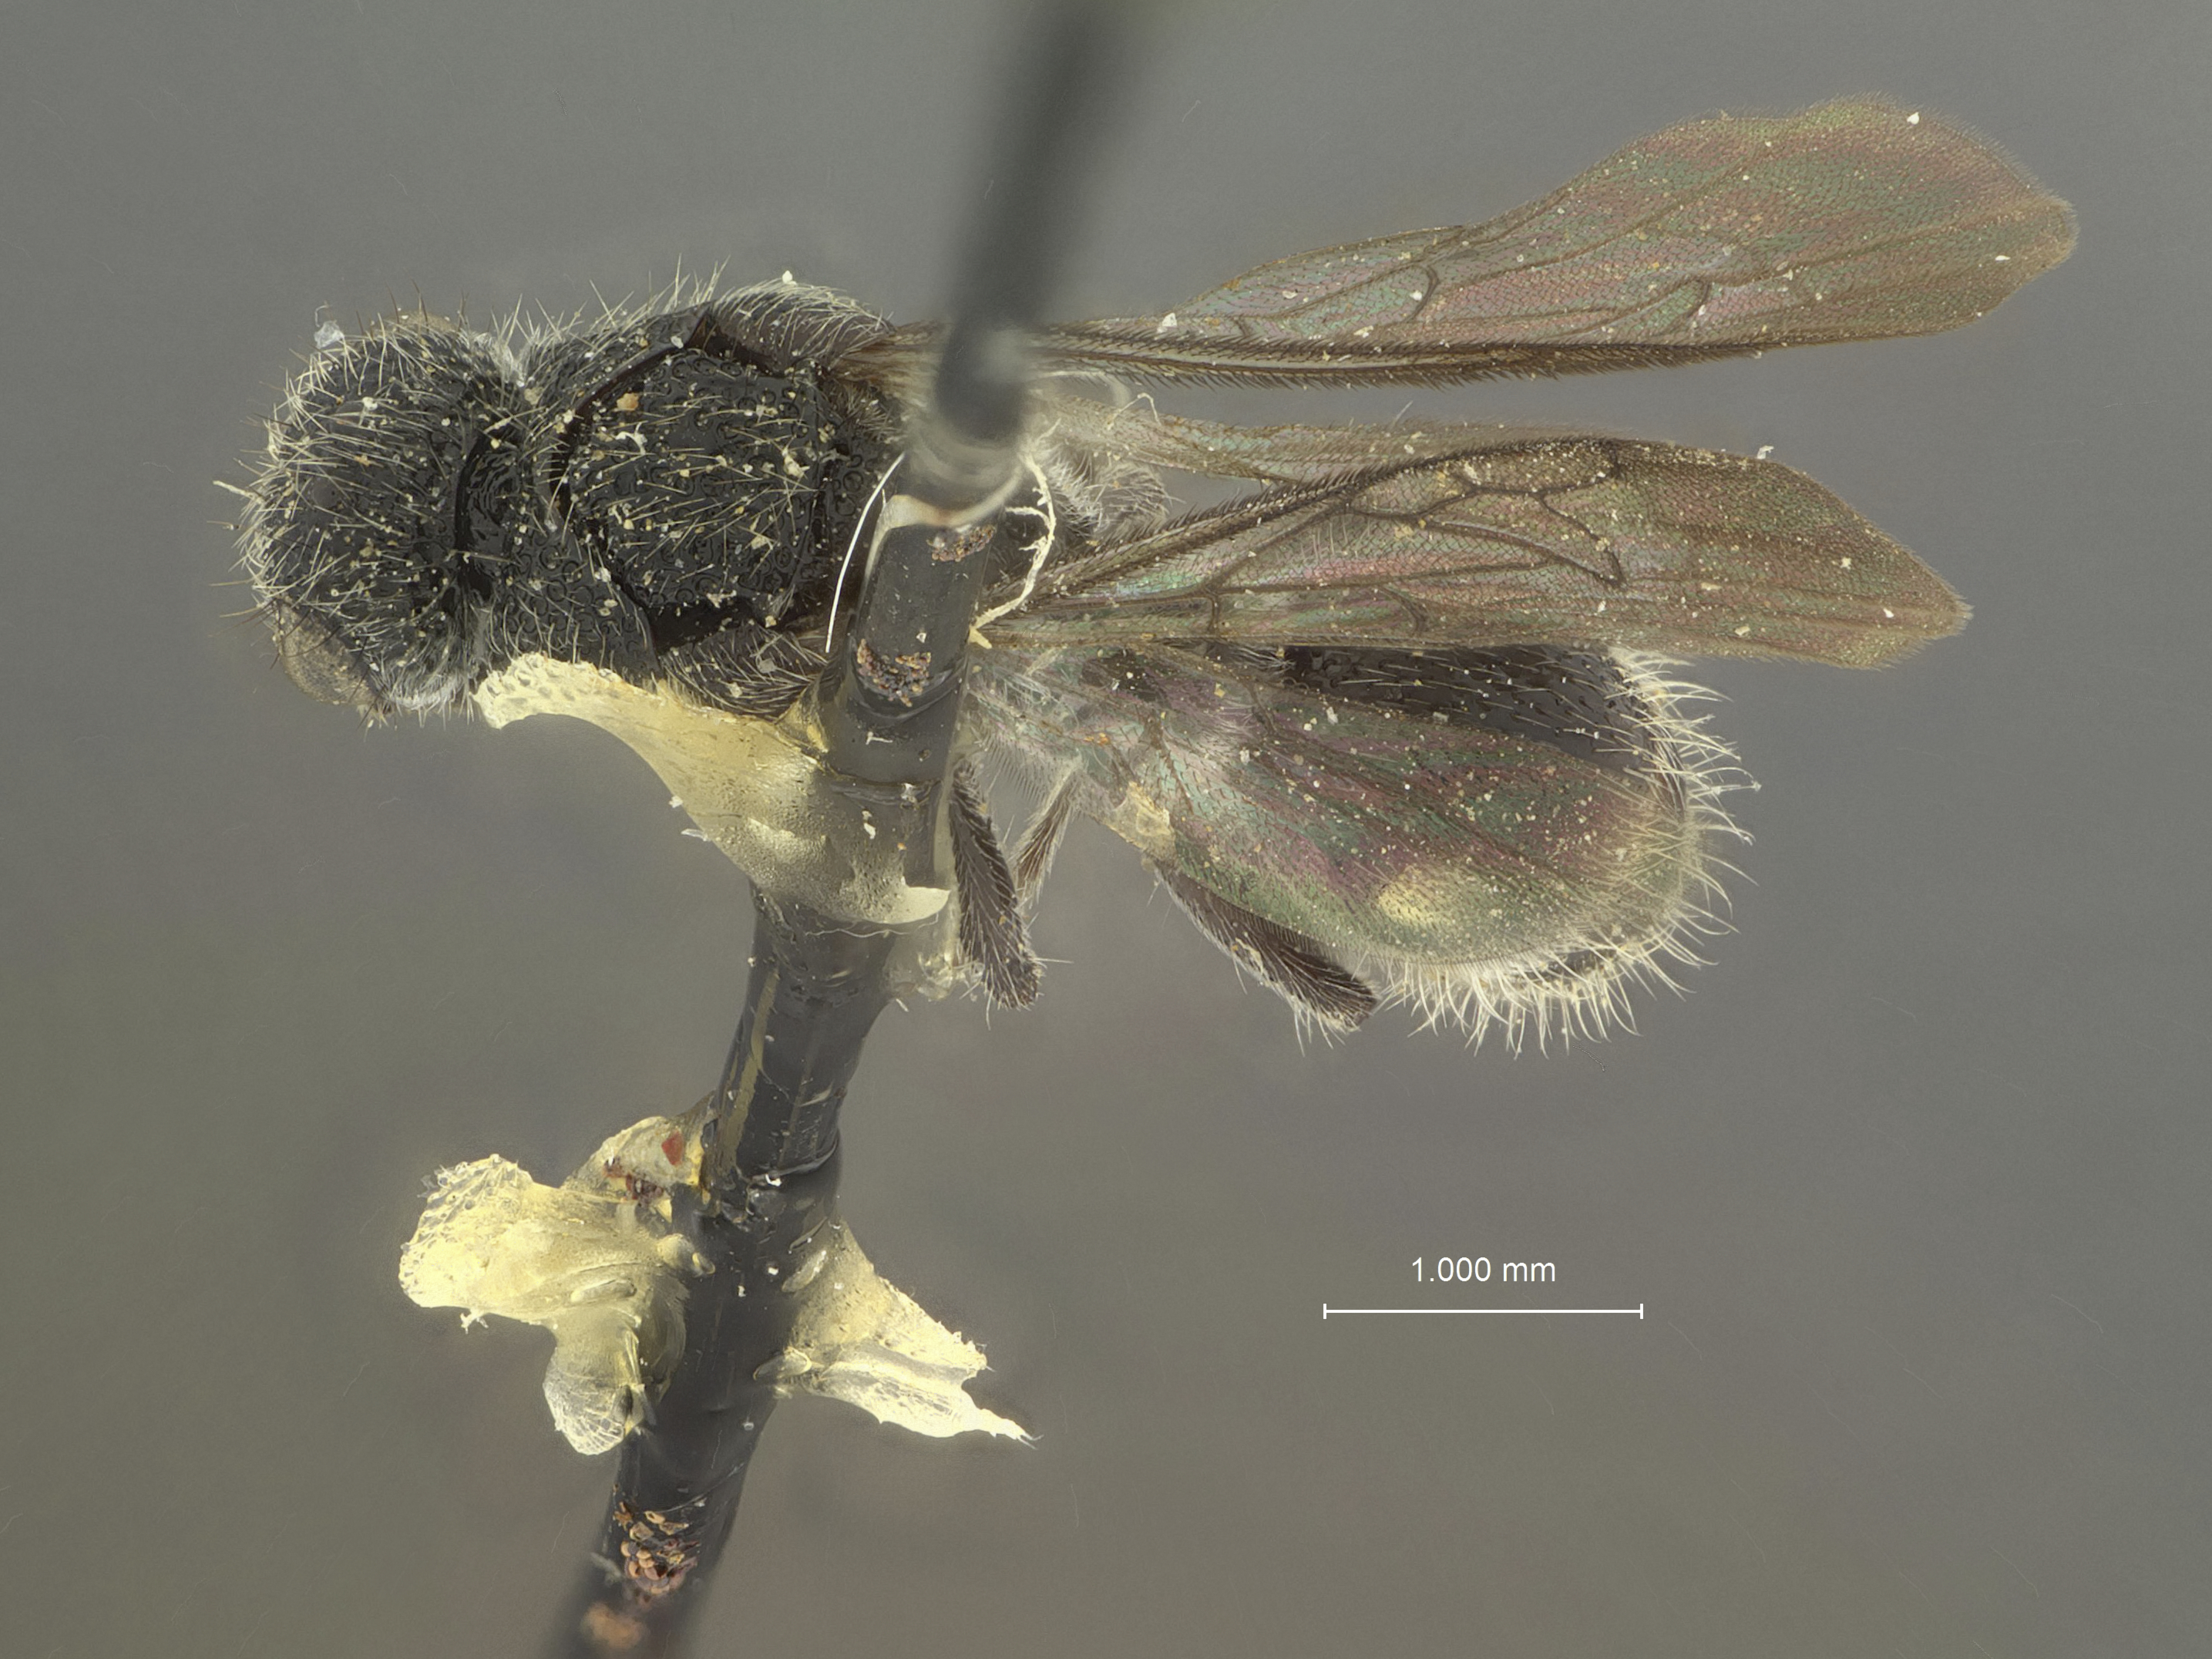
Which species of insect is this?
Ephuta spinifera
